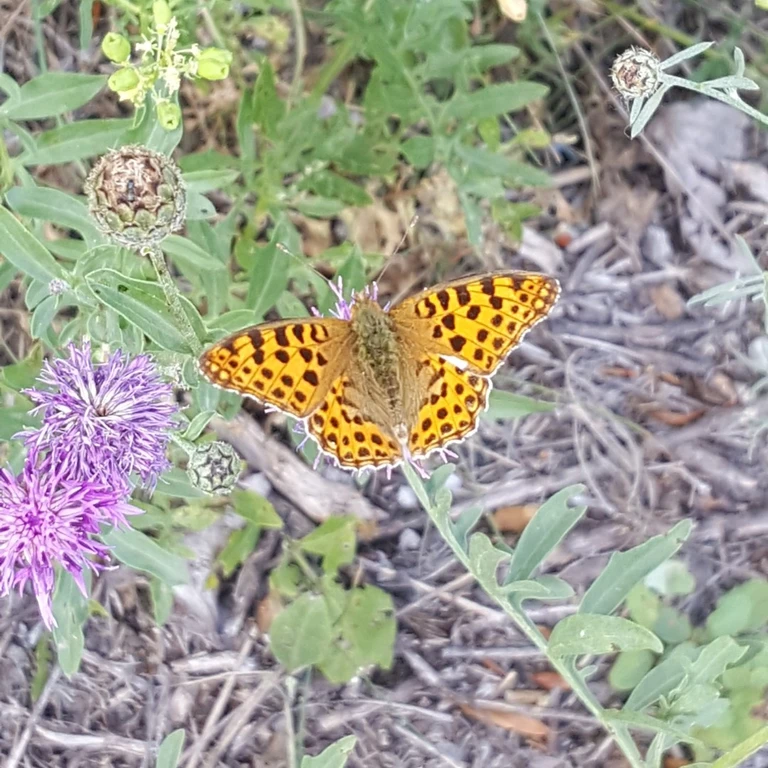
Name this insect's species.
Issoria lathonia
